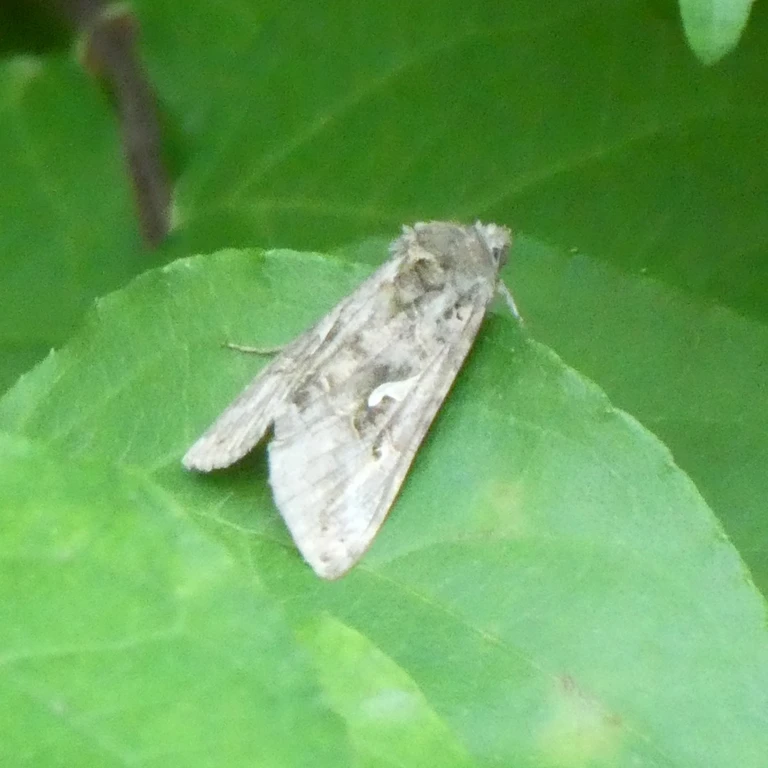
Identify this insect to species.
Autographa gamma
